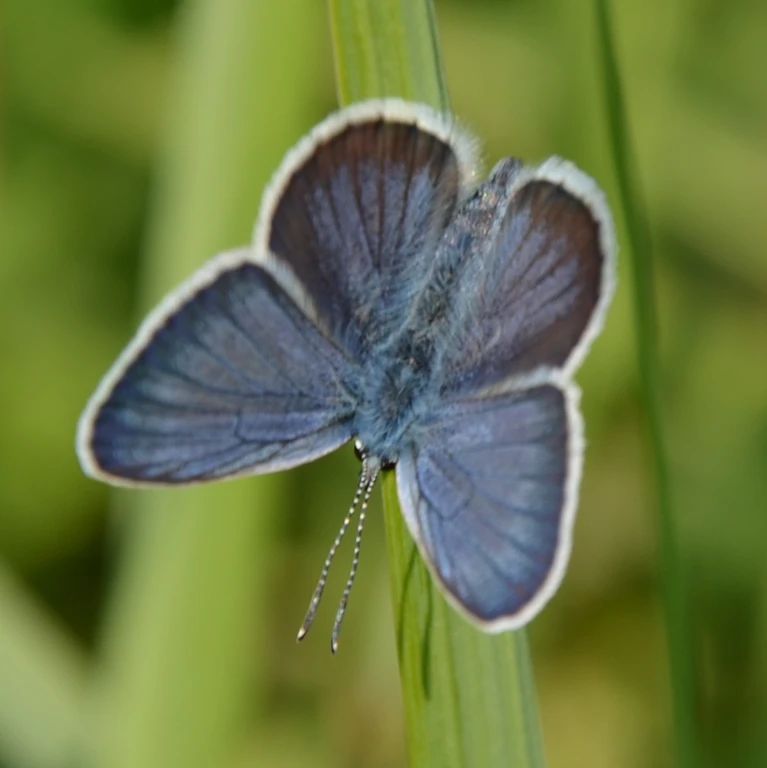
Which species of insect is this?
Cyaniris semiargus
